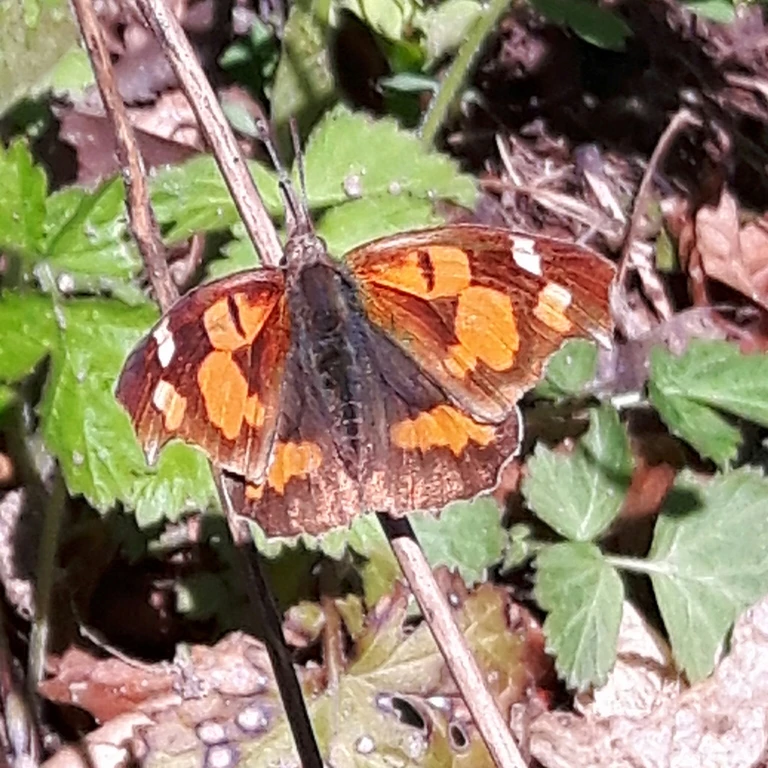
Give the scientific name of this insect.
Libythea celtis
